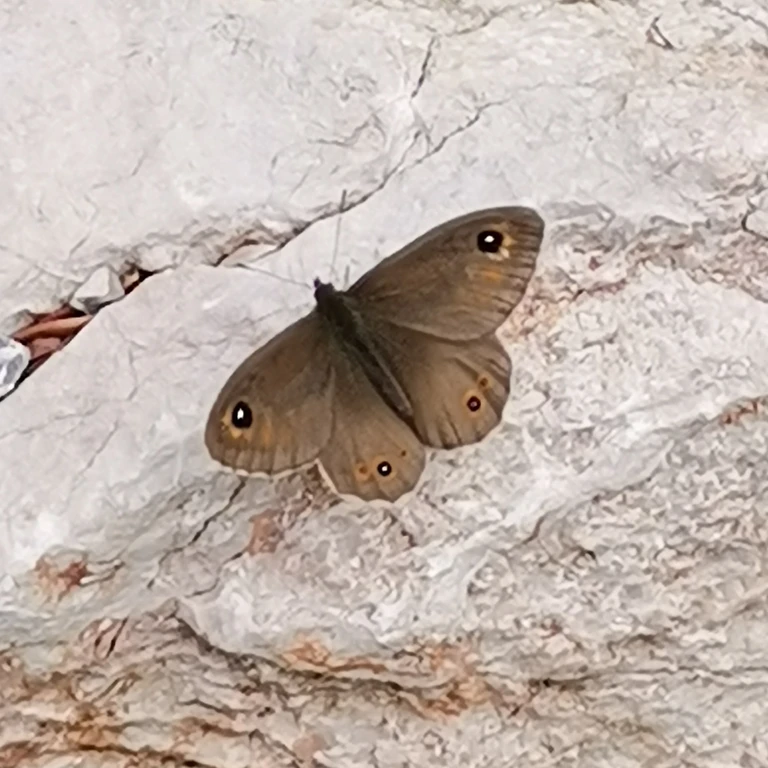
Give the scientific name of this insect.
Lasiommata maera (also Pararge maera)
